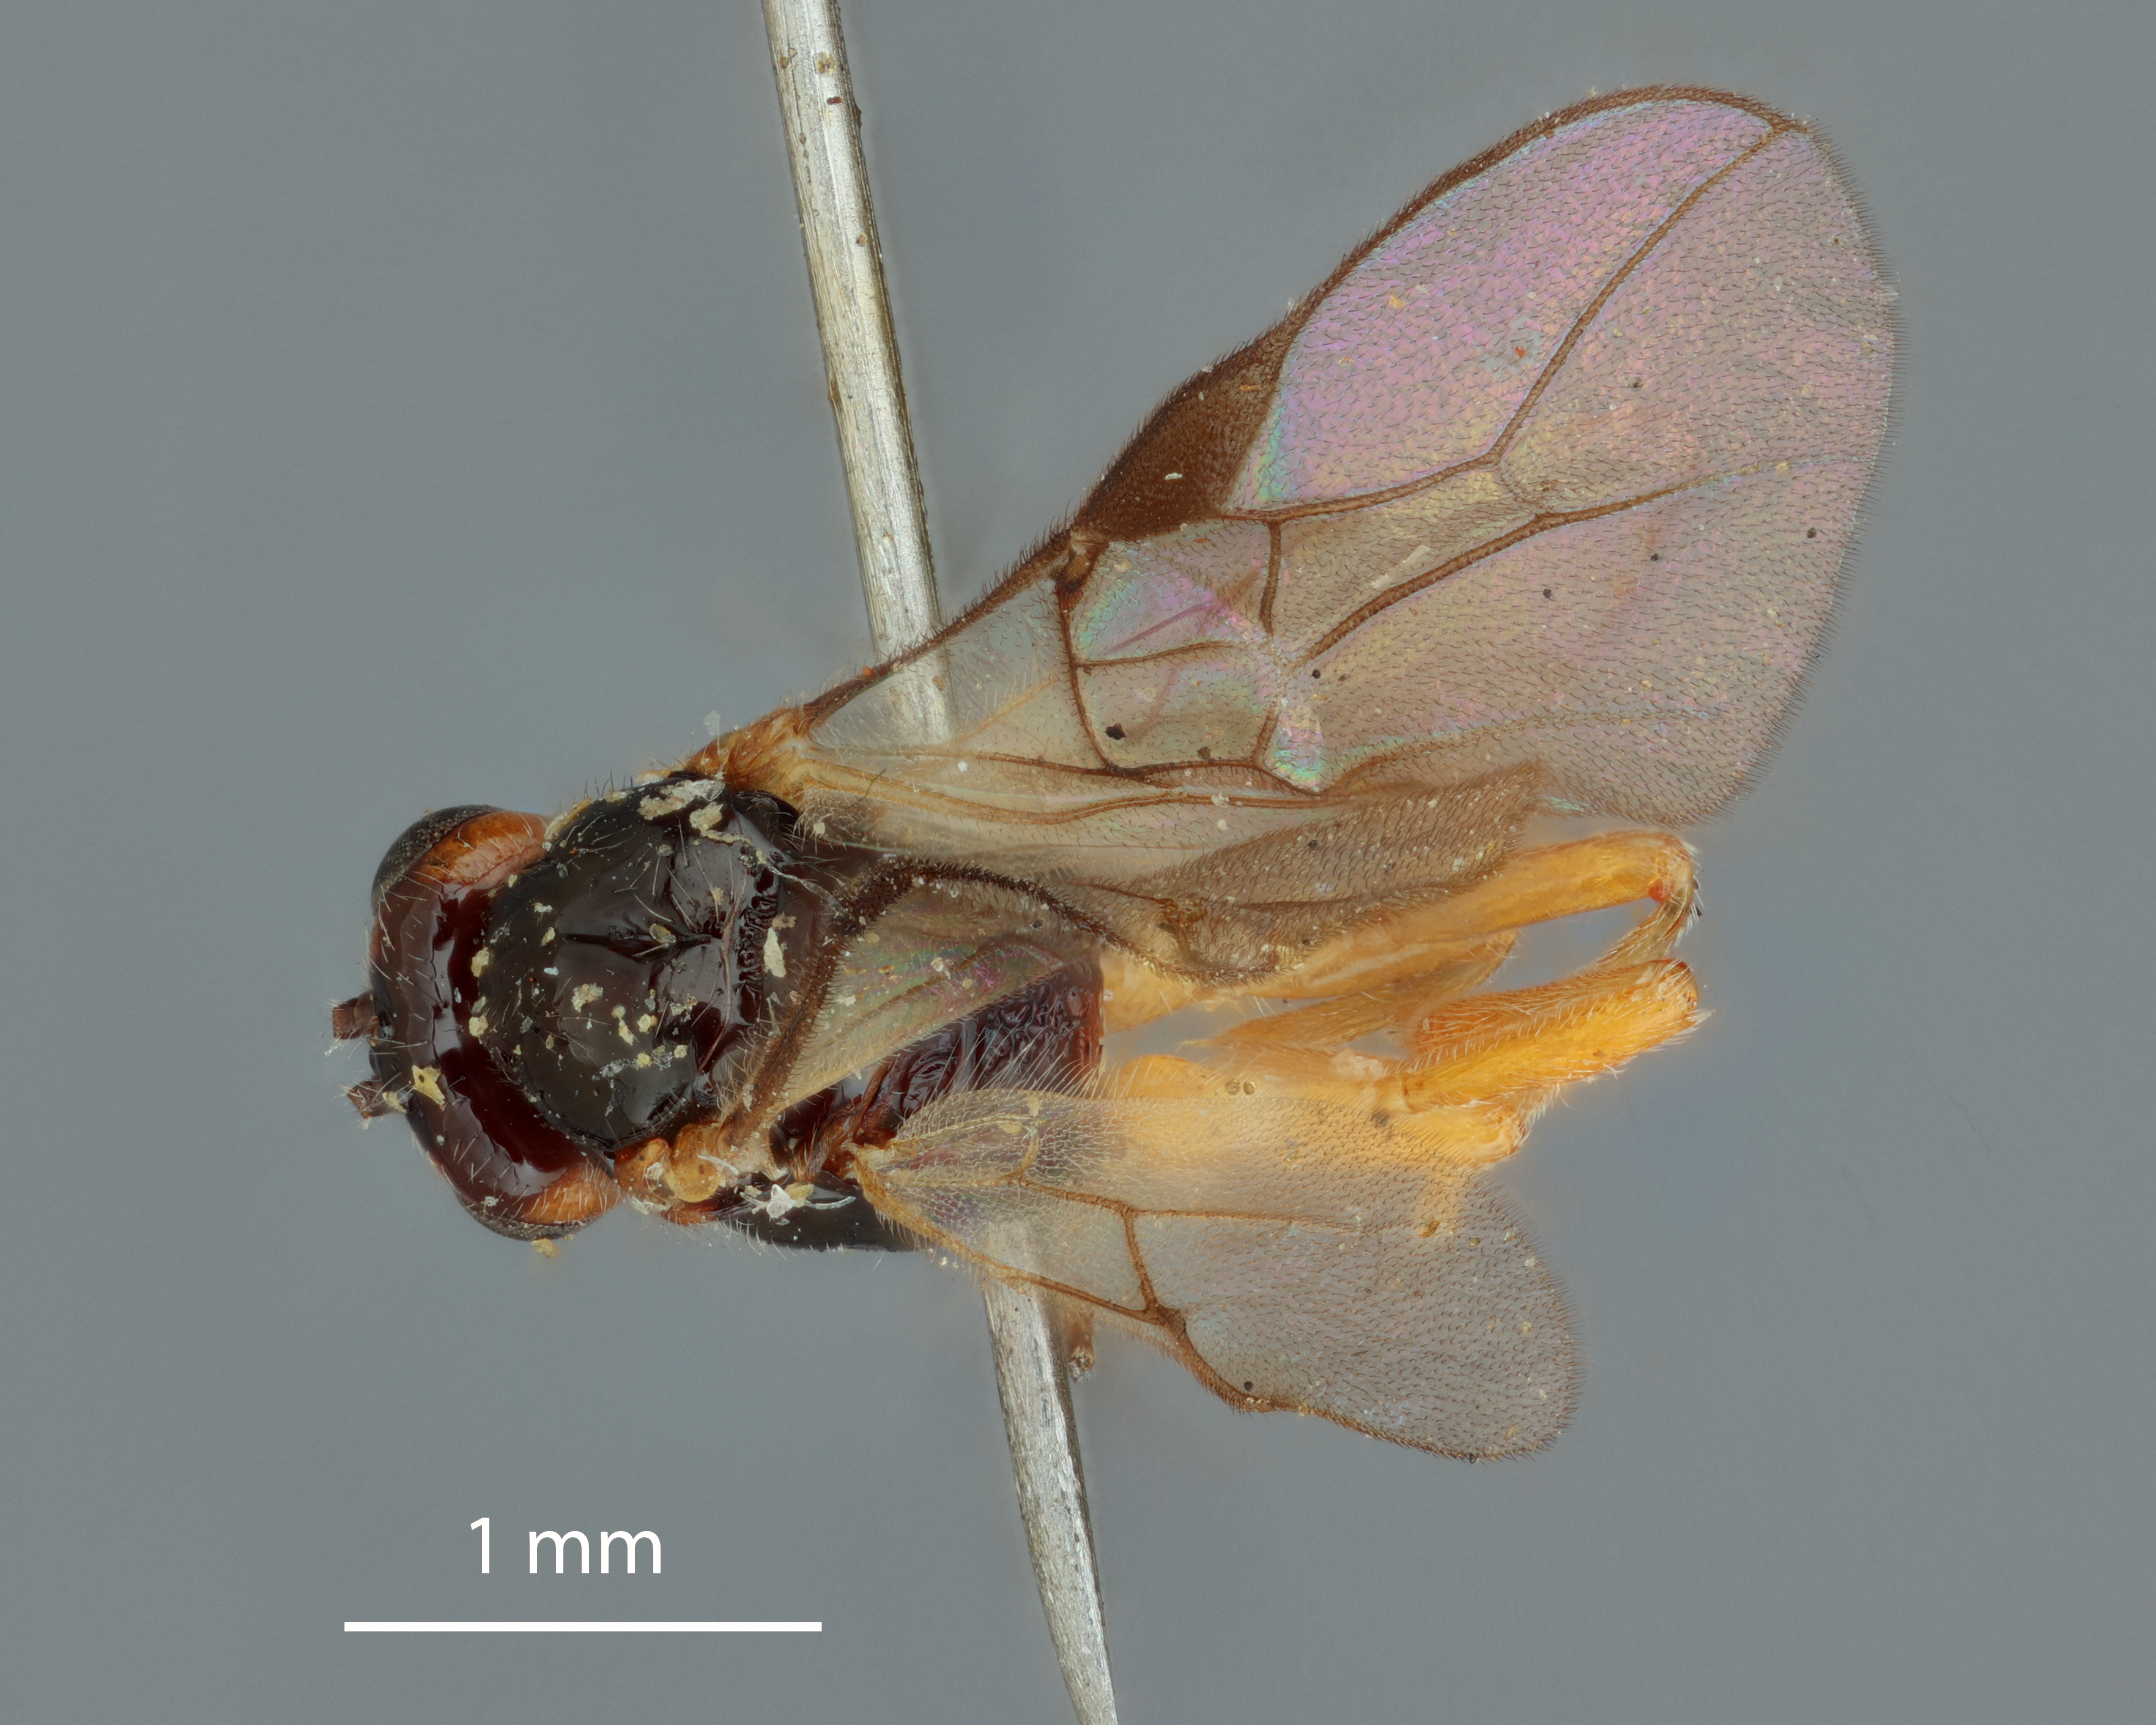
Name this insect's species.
Opius frequens
